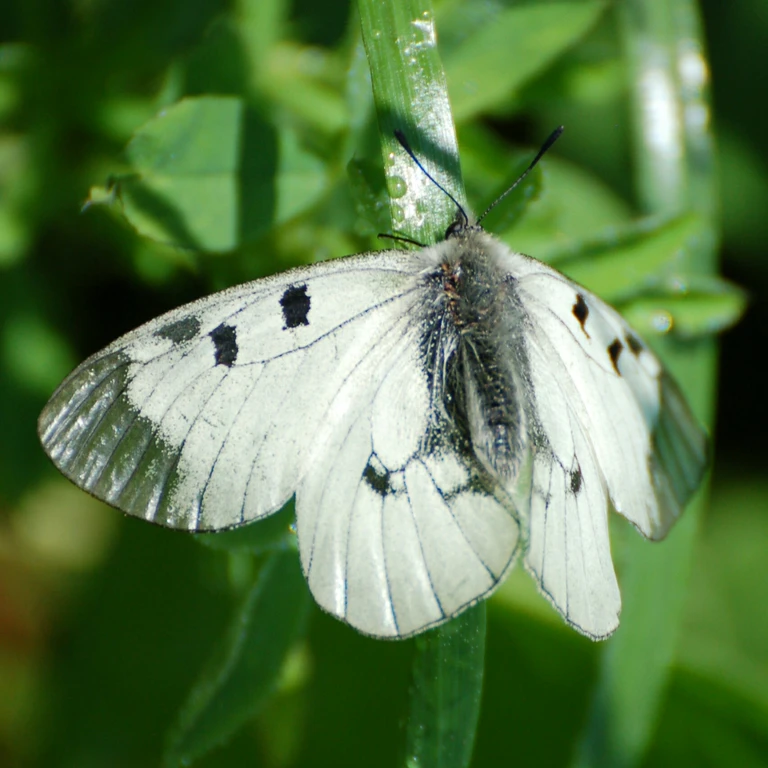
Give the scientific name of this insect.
Parnassius mnemosyne
